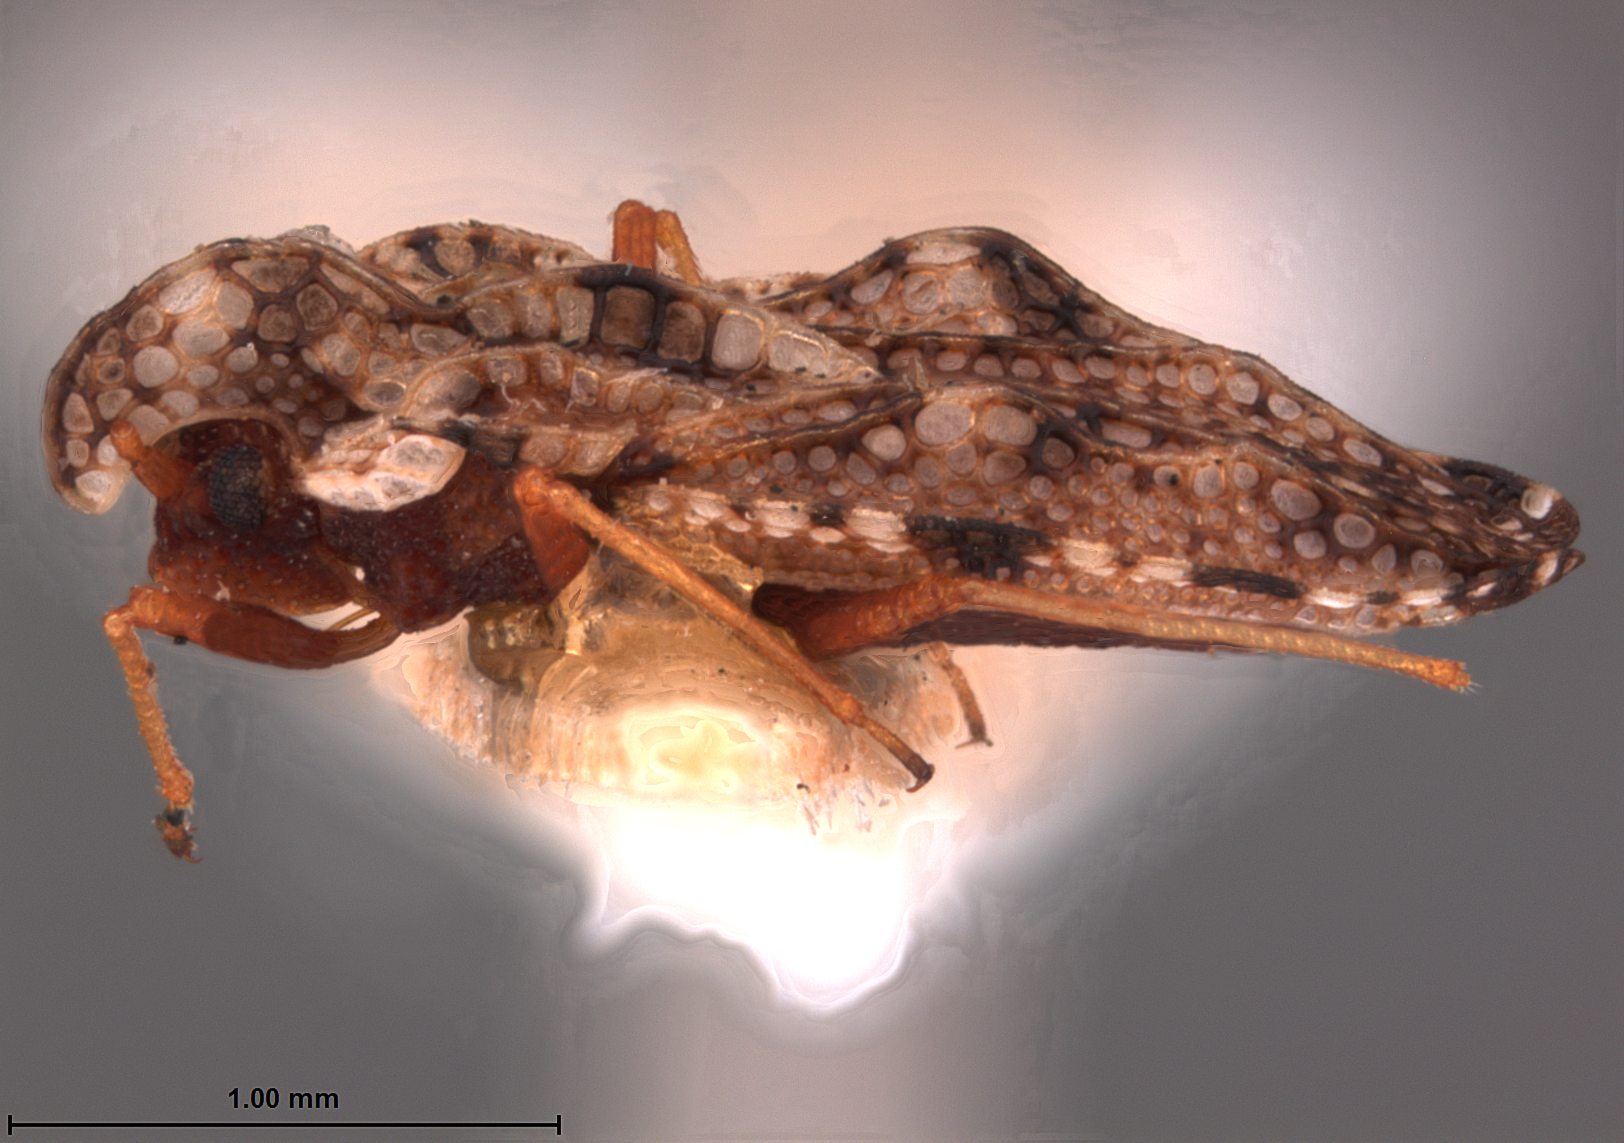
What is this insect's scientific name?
Dolichocysta magna
